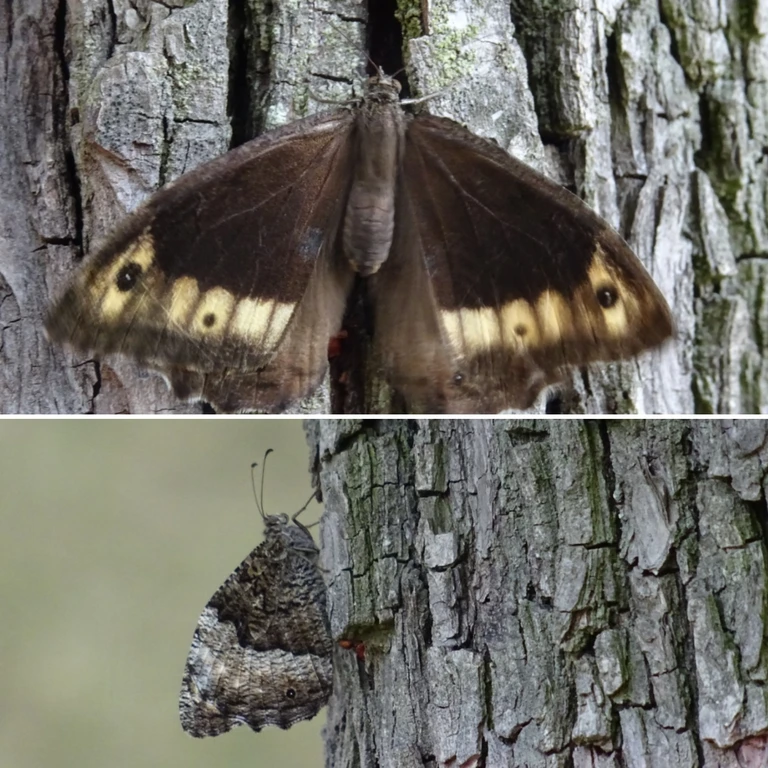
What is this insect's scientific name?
Hipparchia fagi
